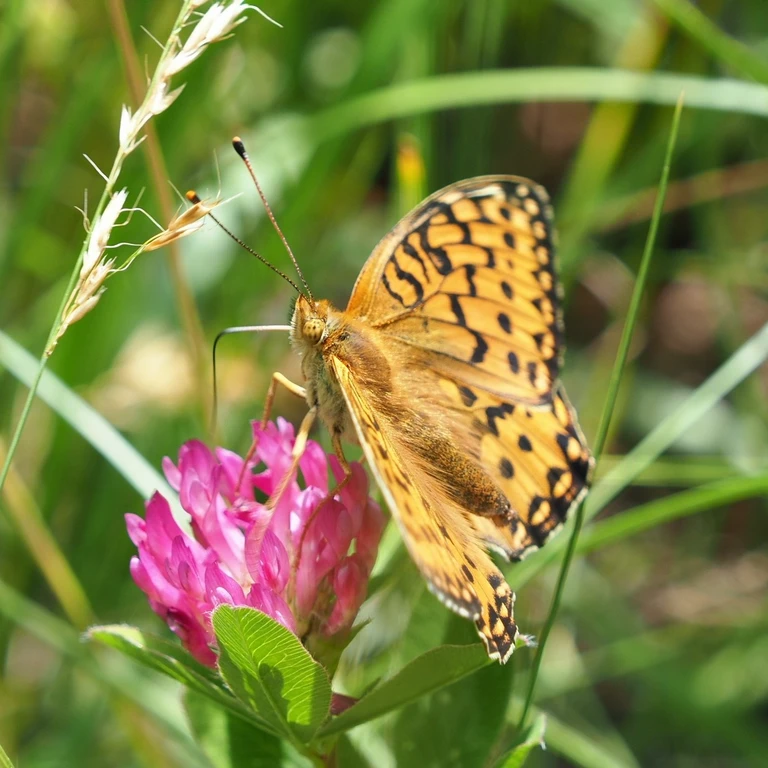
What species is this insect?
Speyeria aglaja
